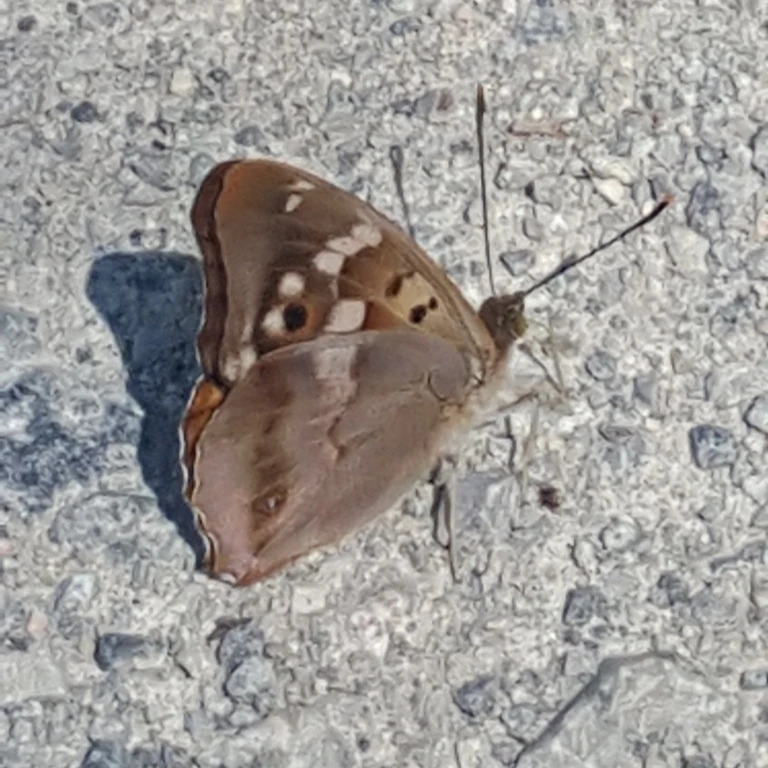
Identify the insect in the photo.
Apatura ilia
